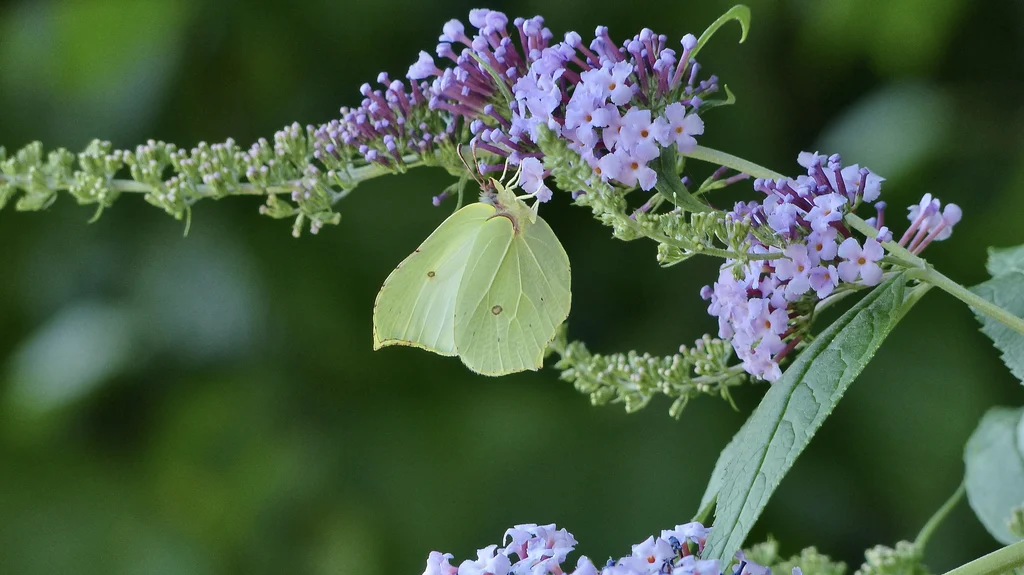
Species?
Gonepteryx rhamni
